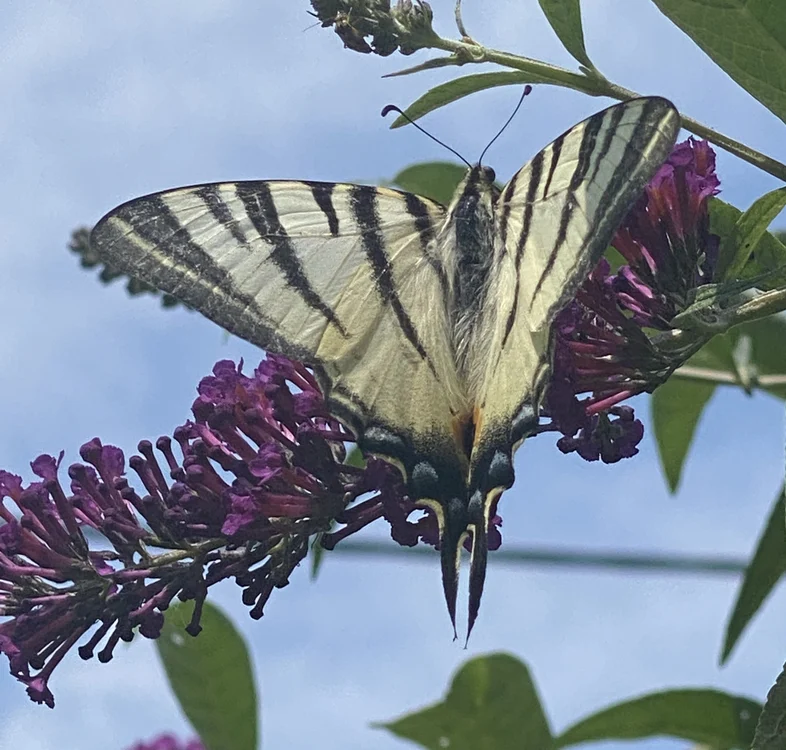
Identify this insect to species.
Iphiclides podalirius
